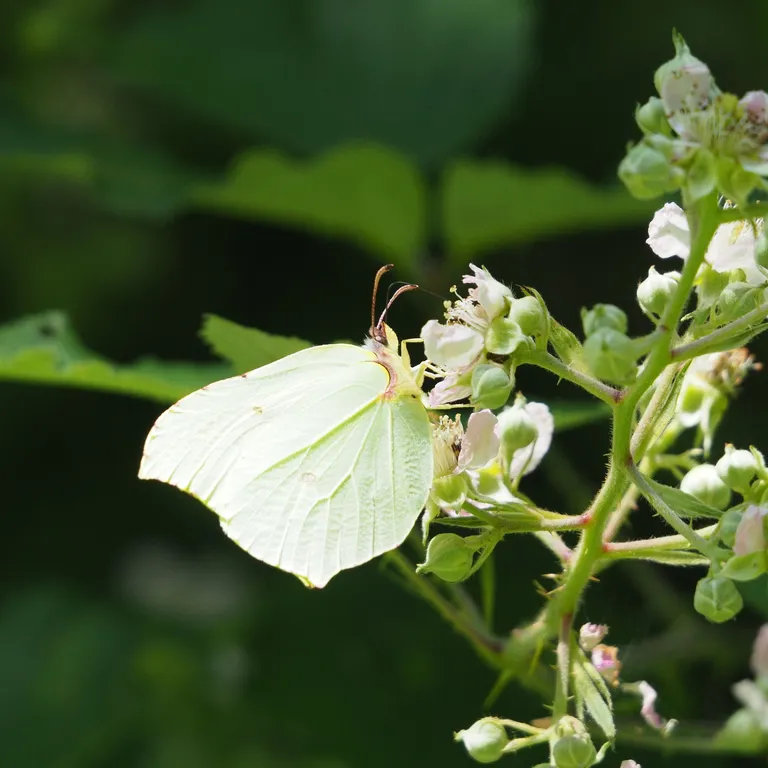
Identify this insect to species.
Gonepteryx rhamni
